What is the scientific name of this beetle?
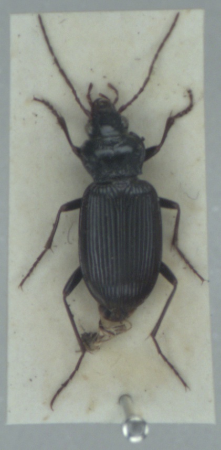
Nebria brevicollis
